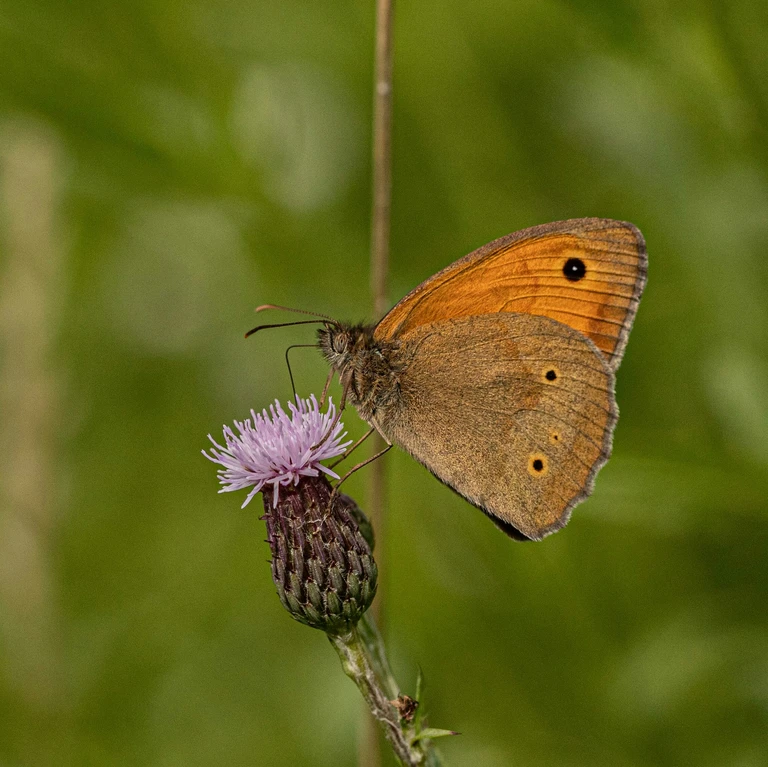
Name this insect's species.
Maniola jurtina
